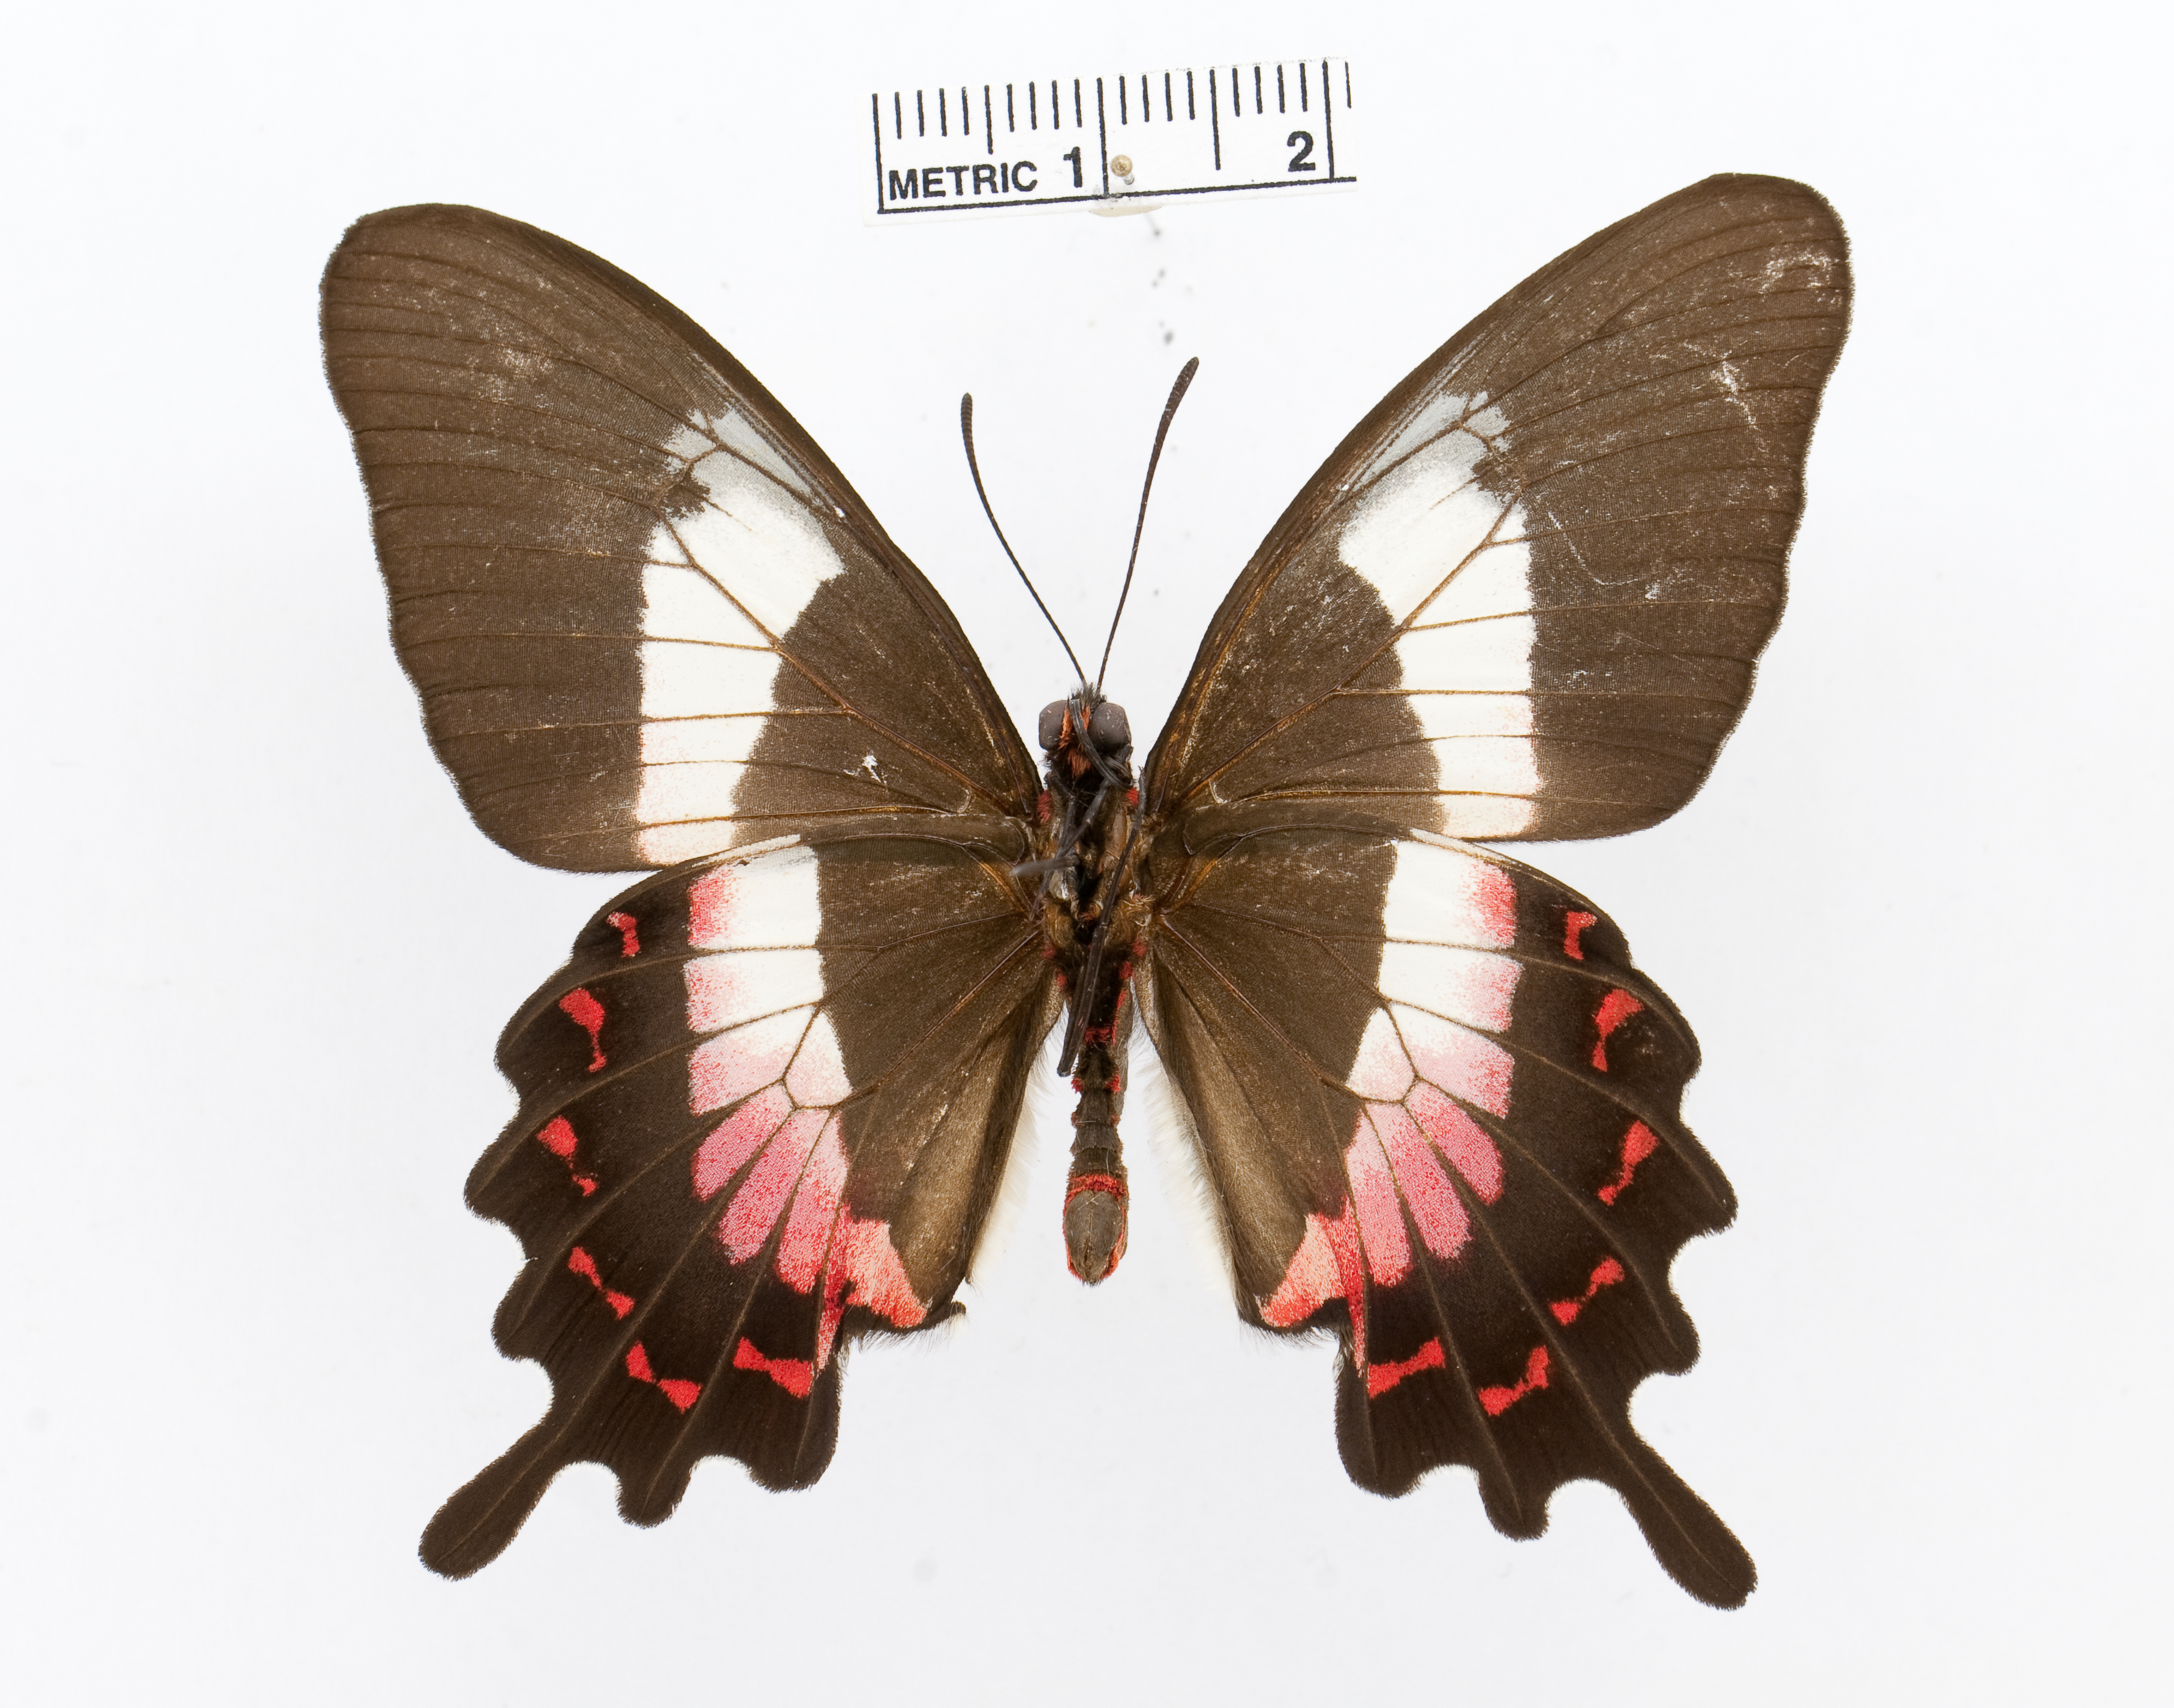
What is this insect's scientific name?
Parides ascanius
